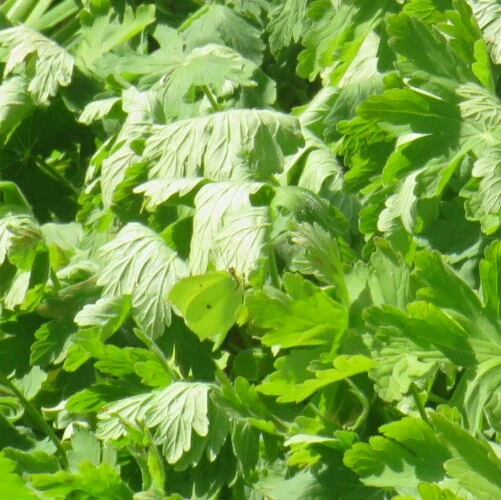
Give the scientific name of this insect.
Gonepteryx rhamni
